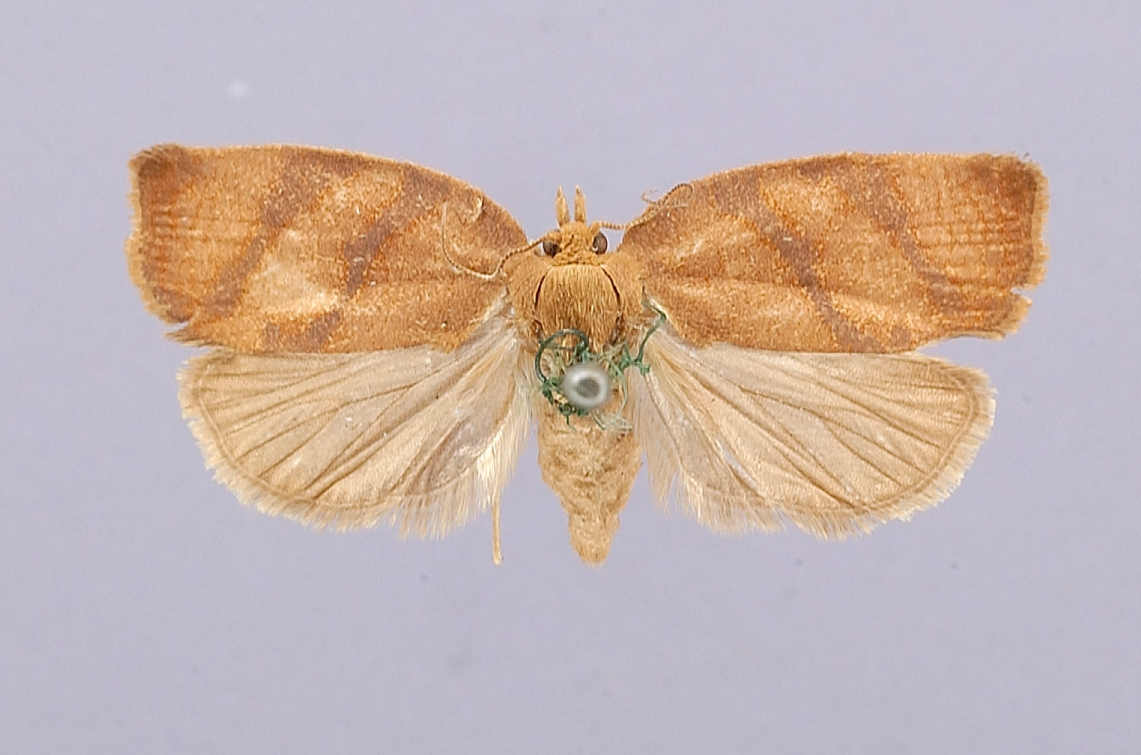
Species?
Tortrix juglandana
